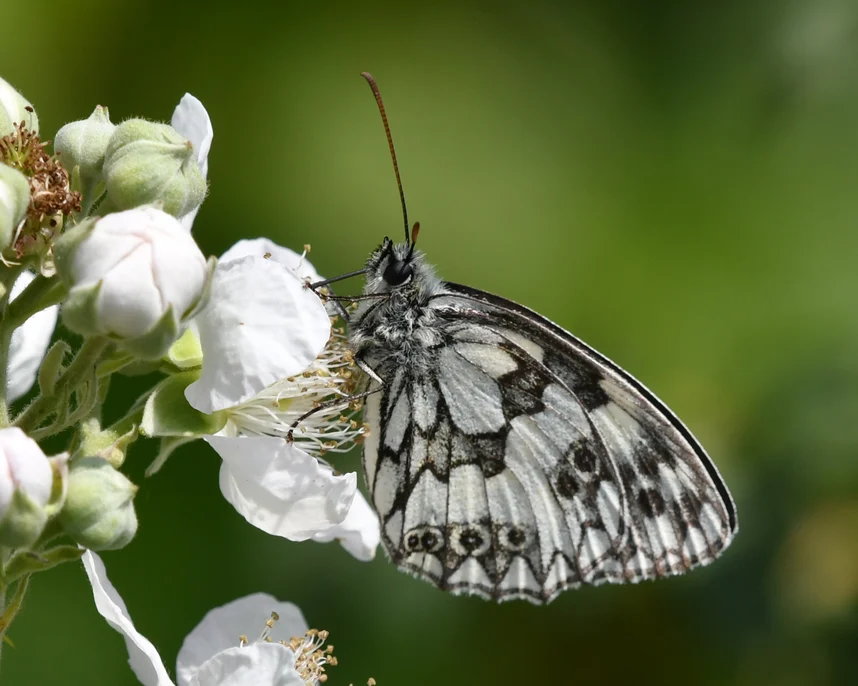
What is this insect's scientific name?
Melanargia galathea
